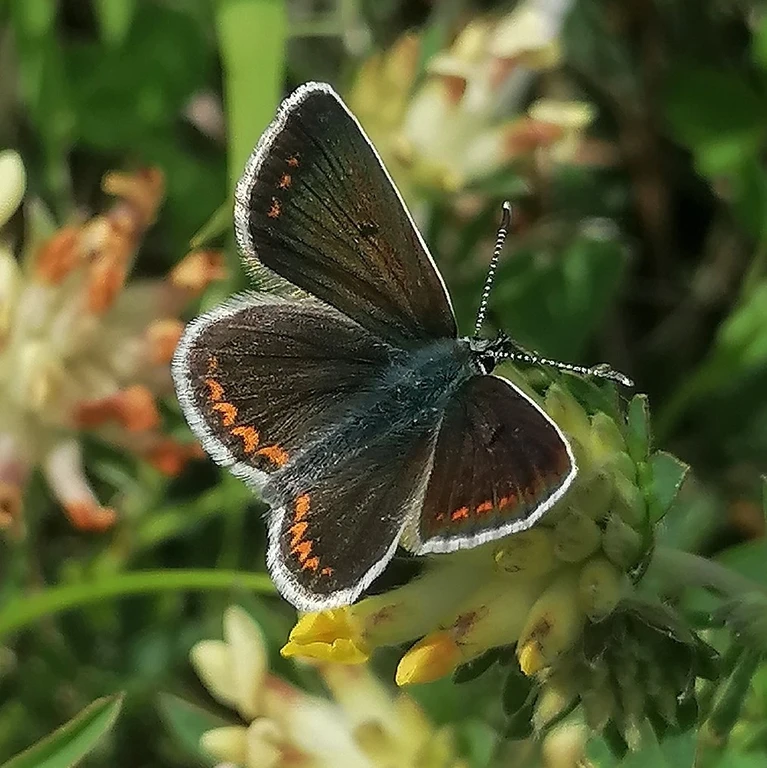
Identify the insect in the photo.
Aricia agestis/artaxerxes
